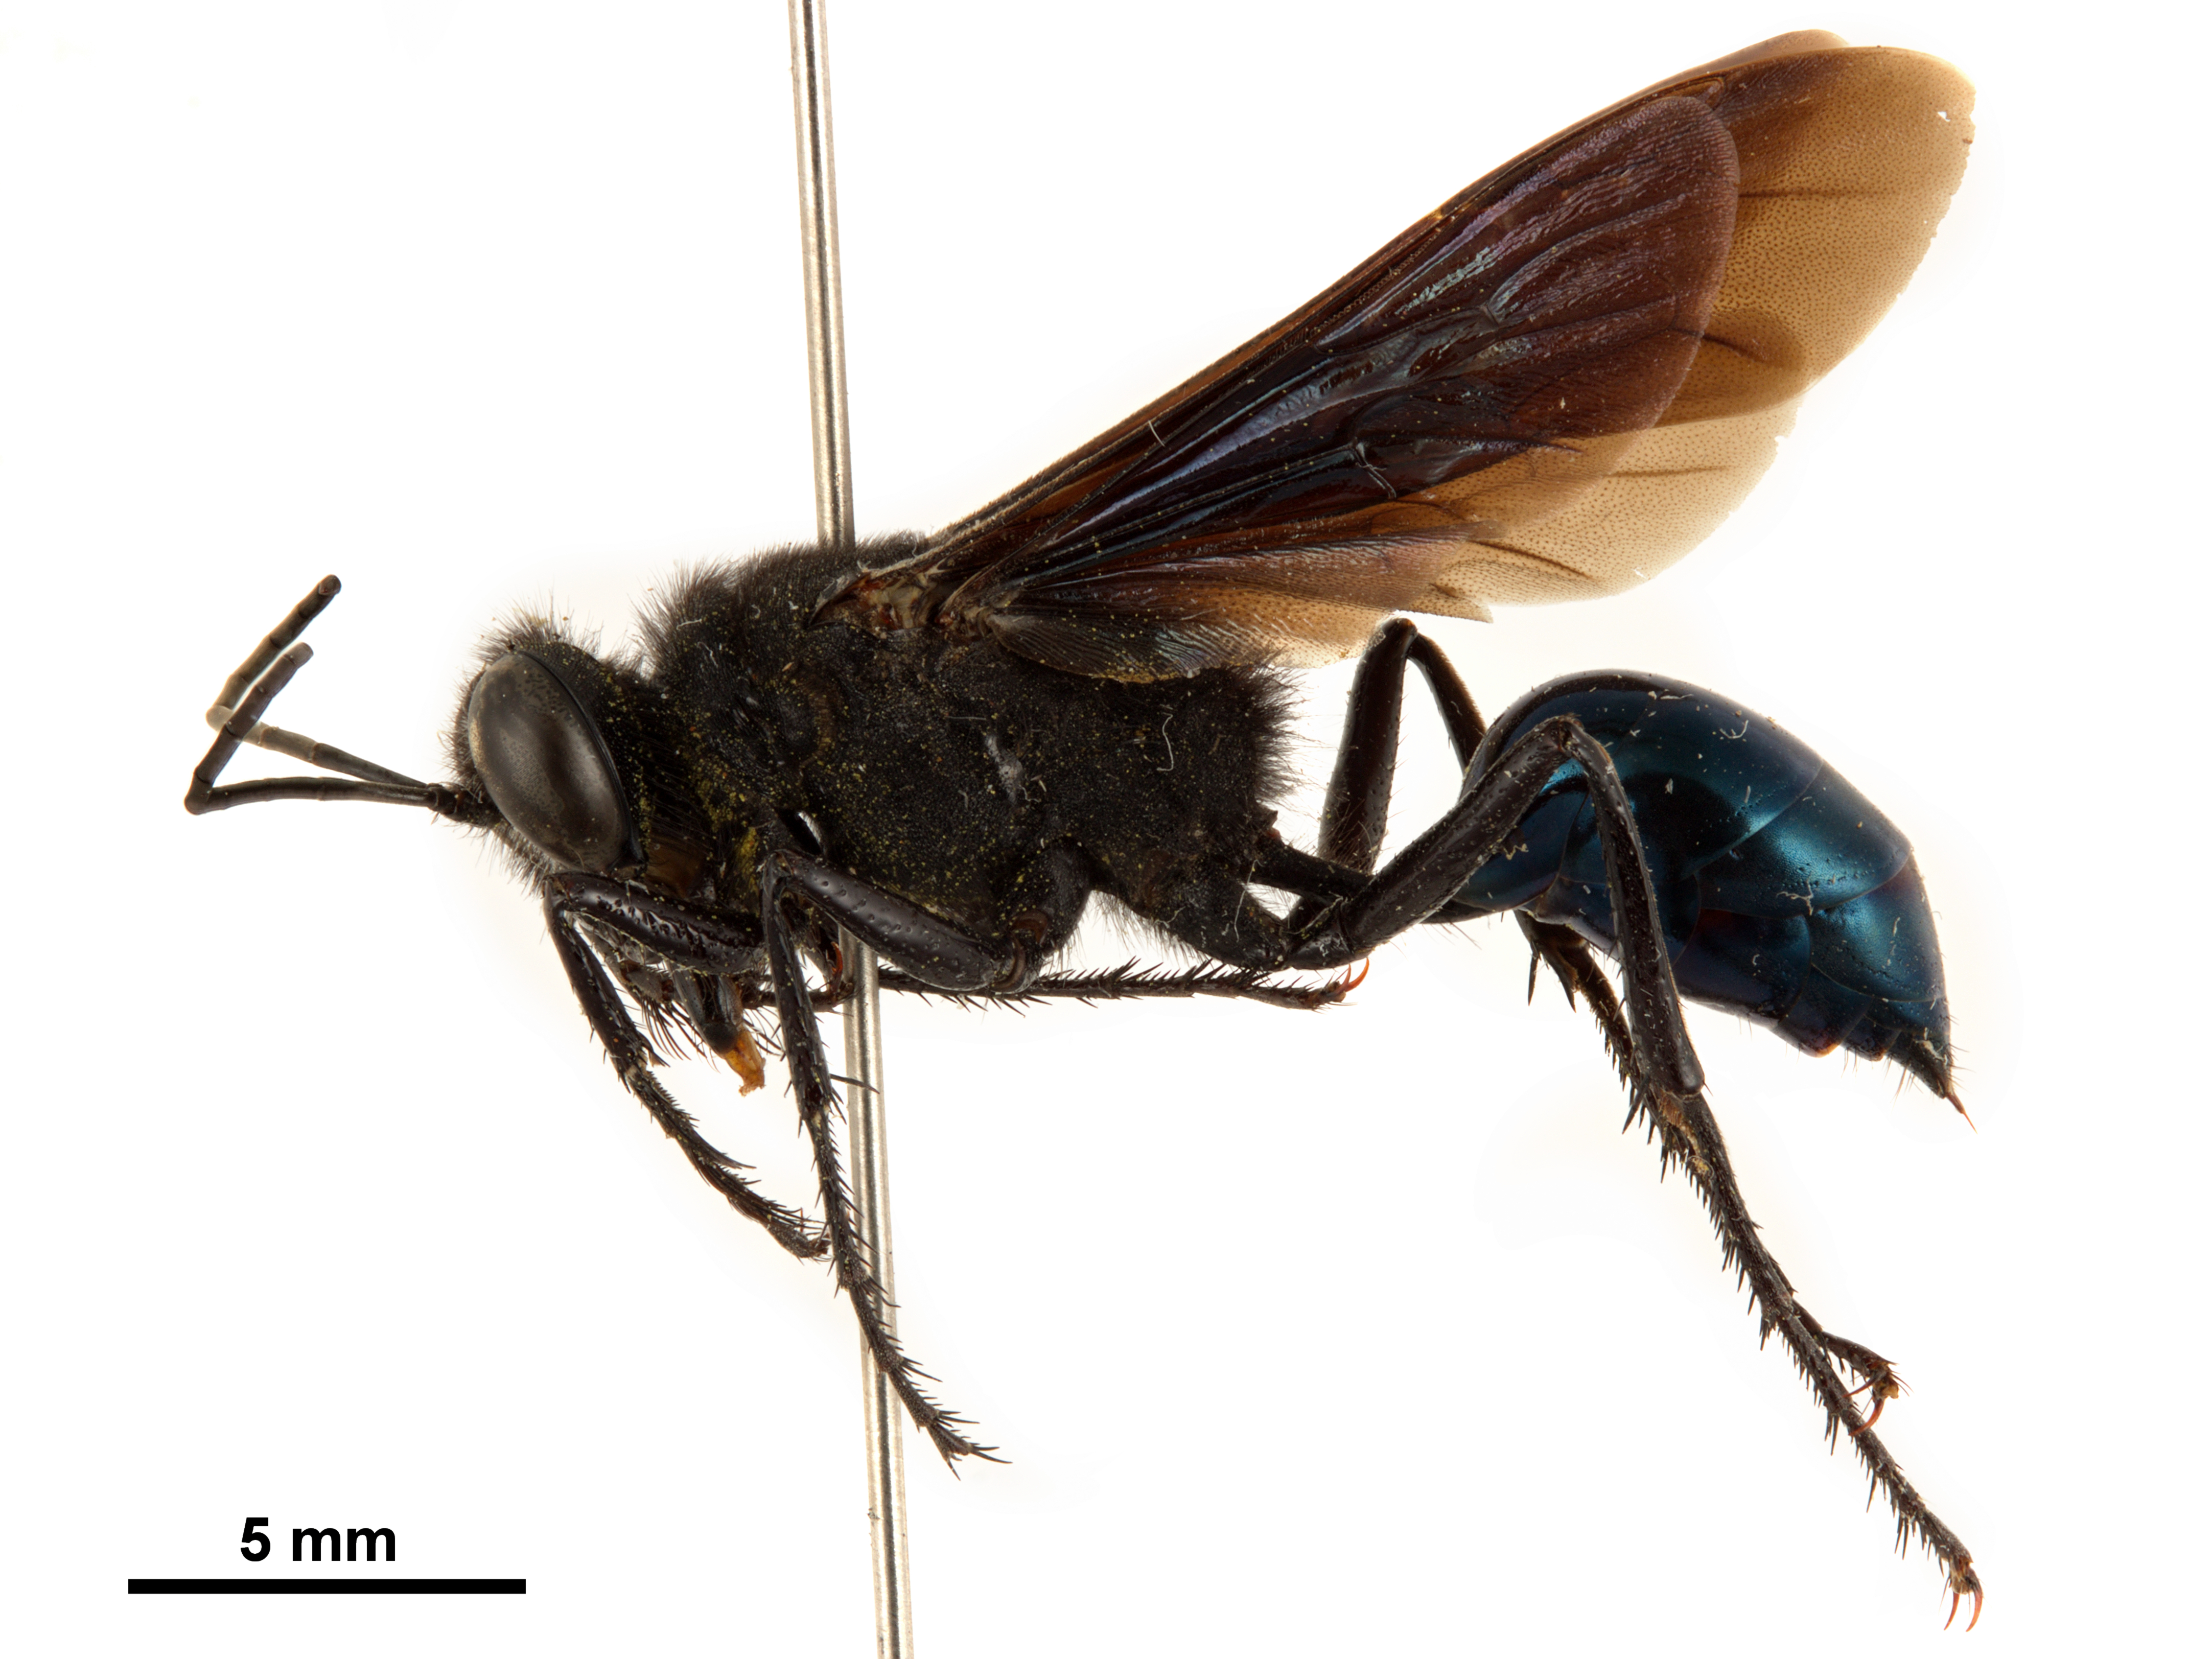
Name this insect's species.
Stangeella cyaniventris
